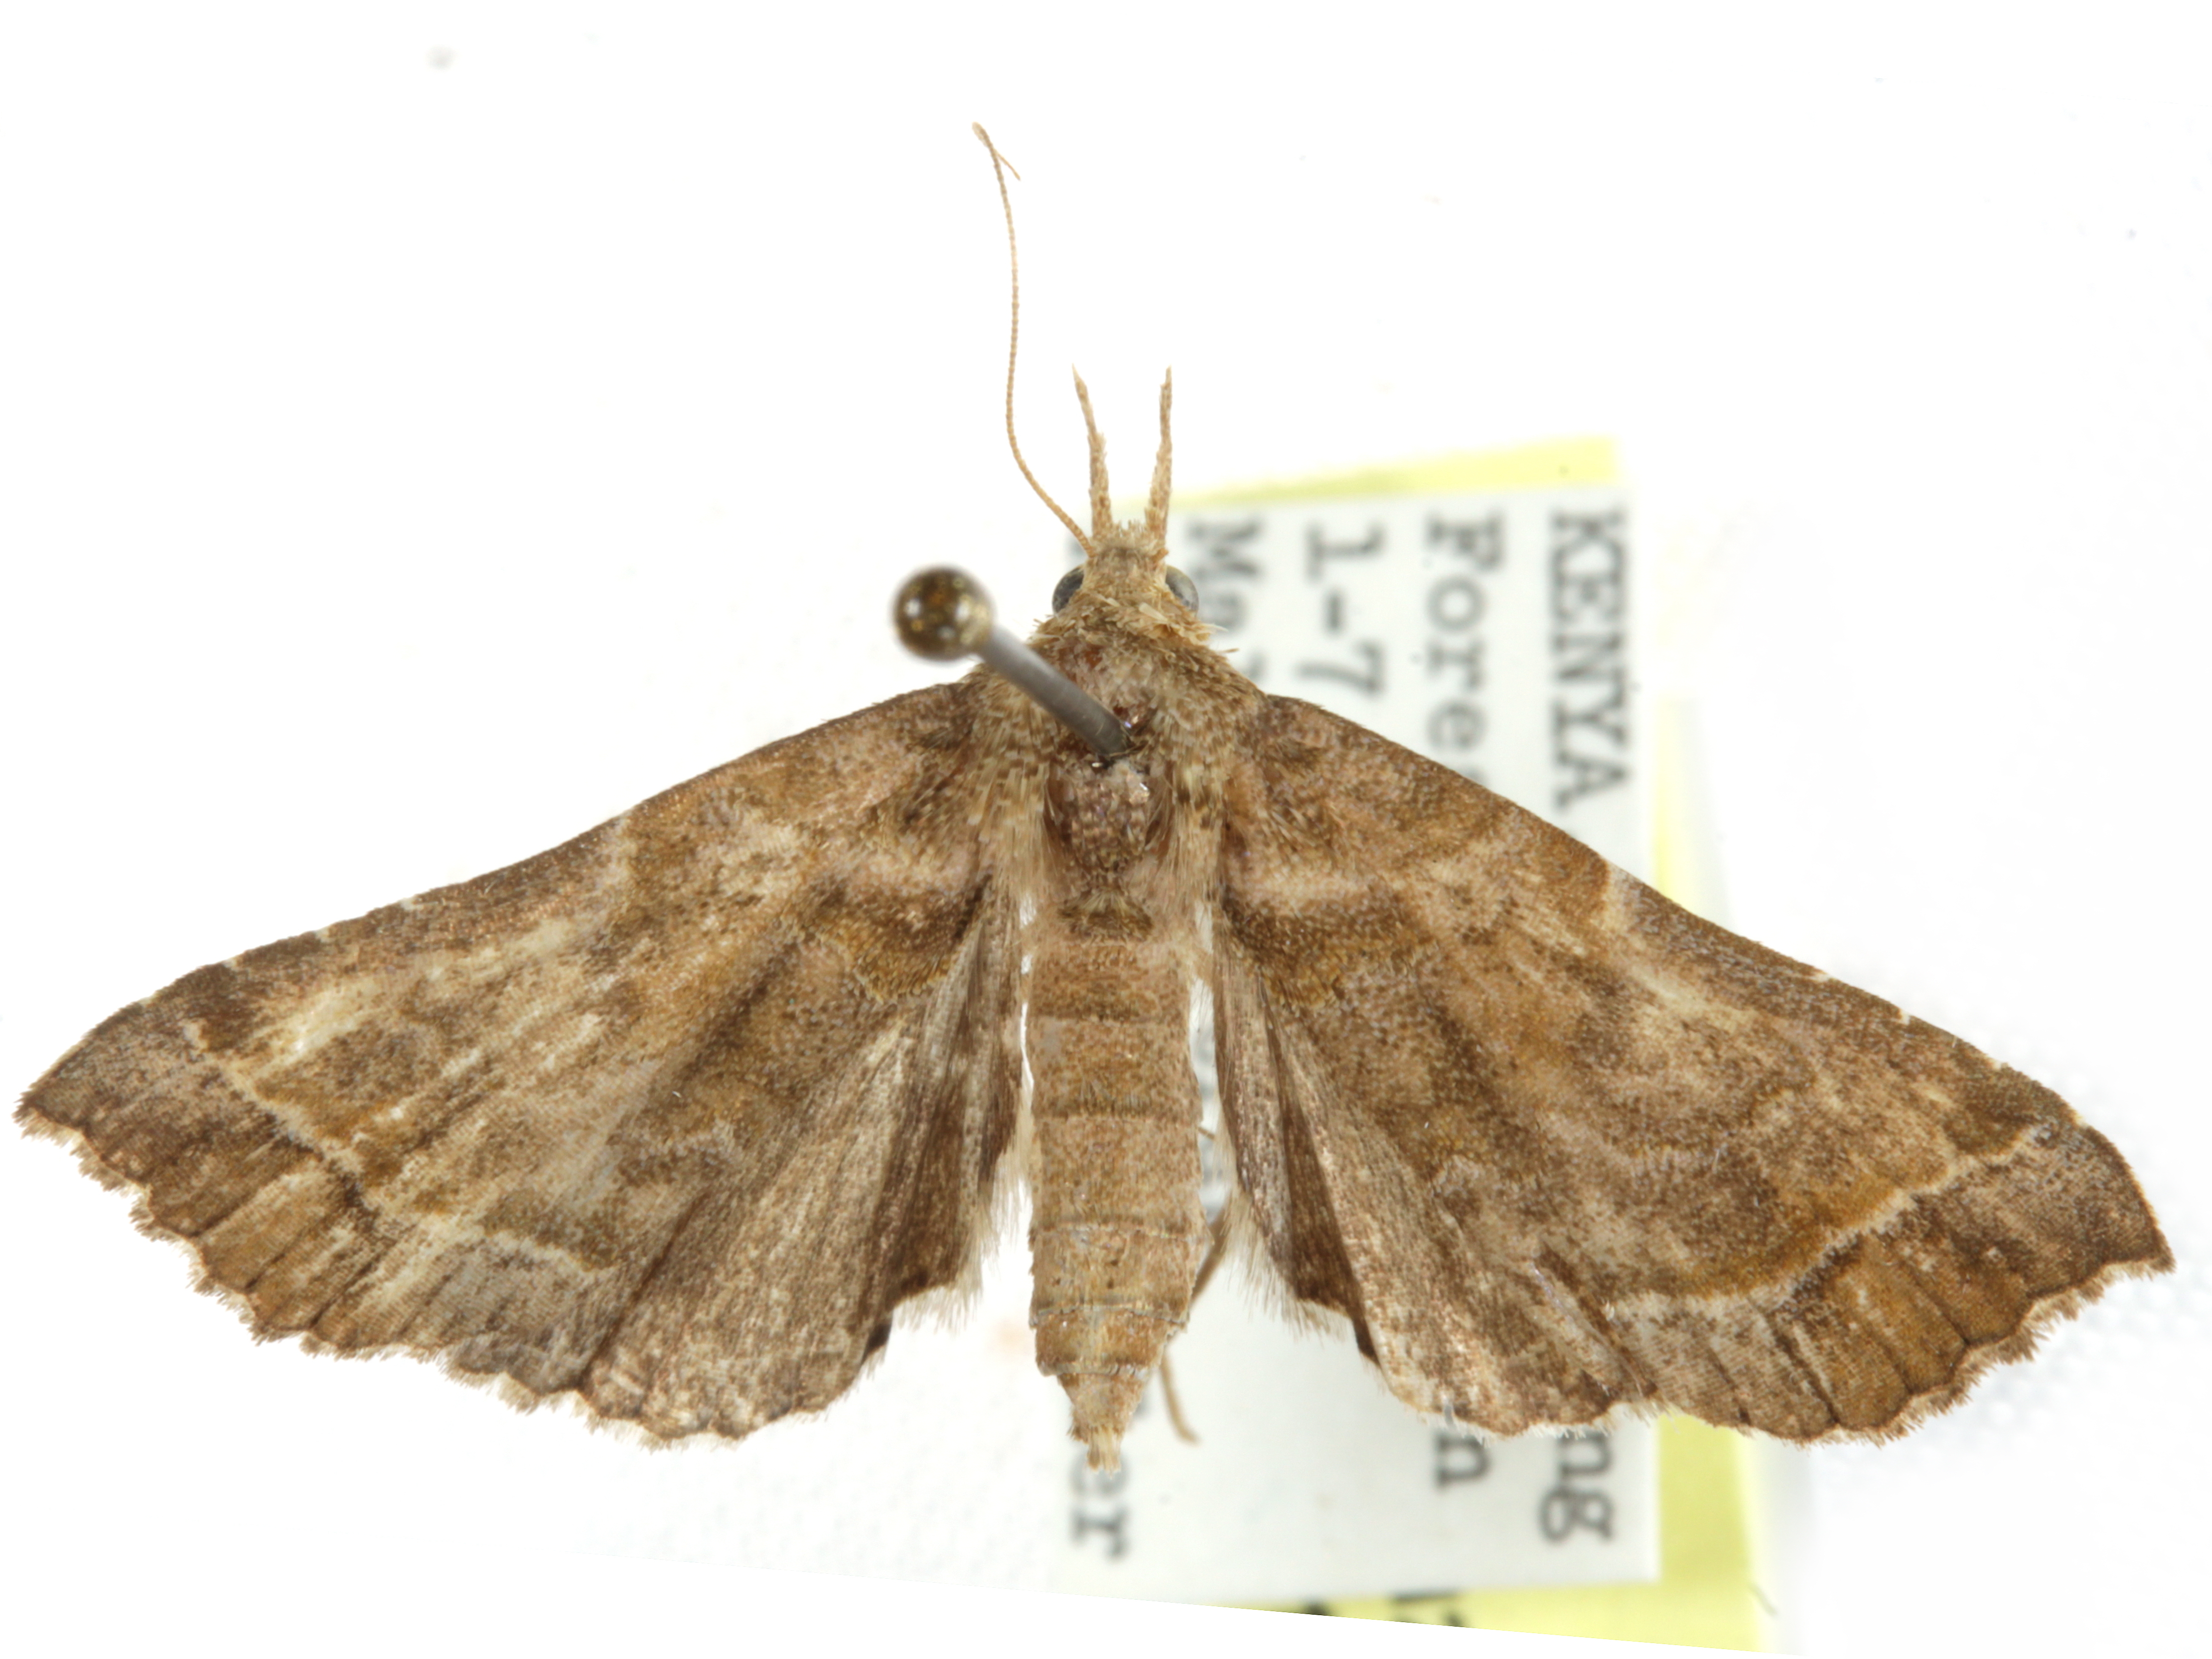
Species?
Radara infundens
